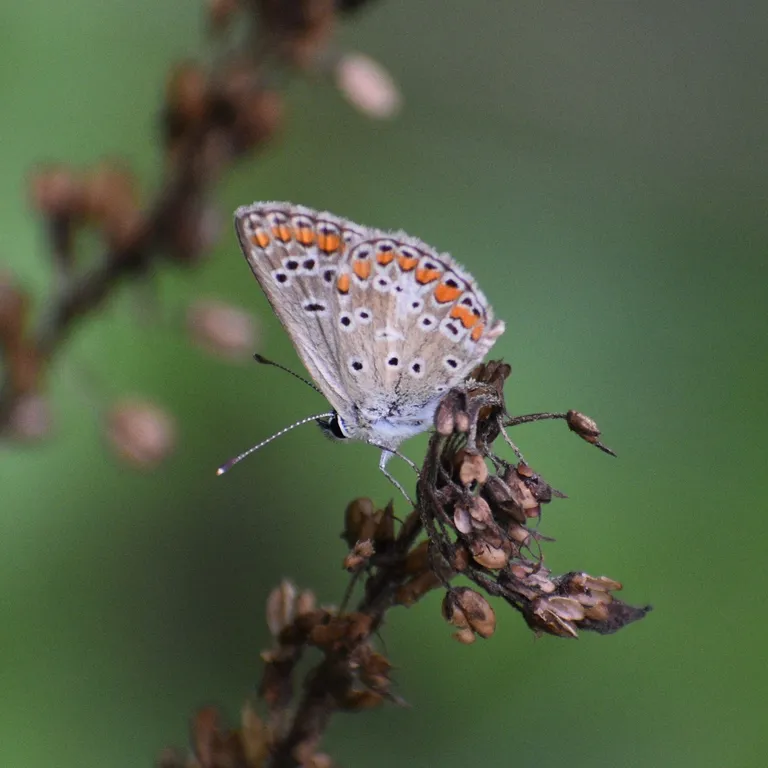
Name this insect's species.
Aricia agestis/artaxerxes
